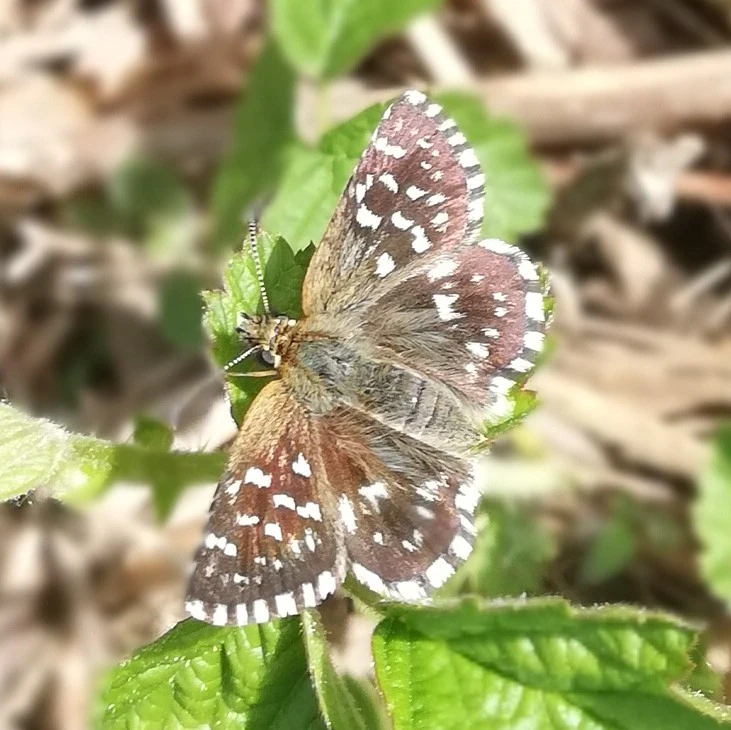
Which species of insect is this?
Pyrgus malvae
